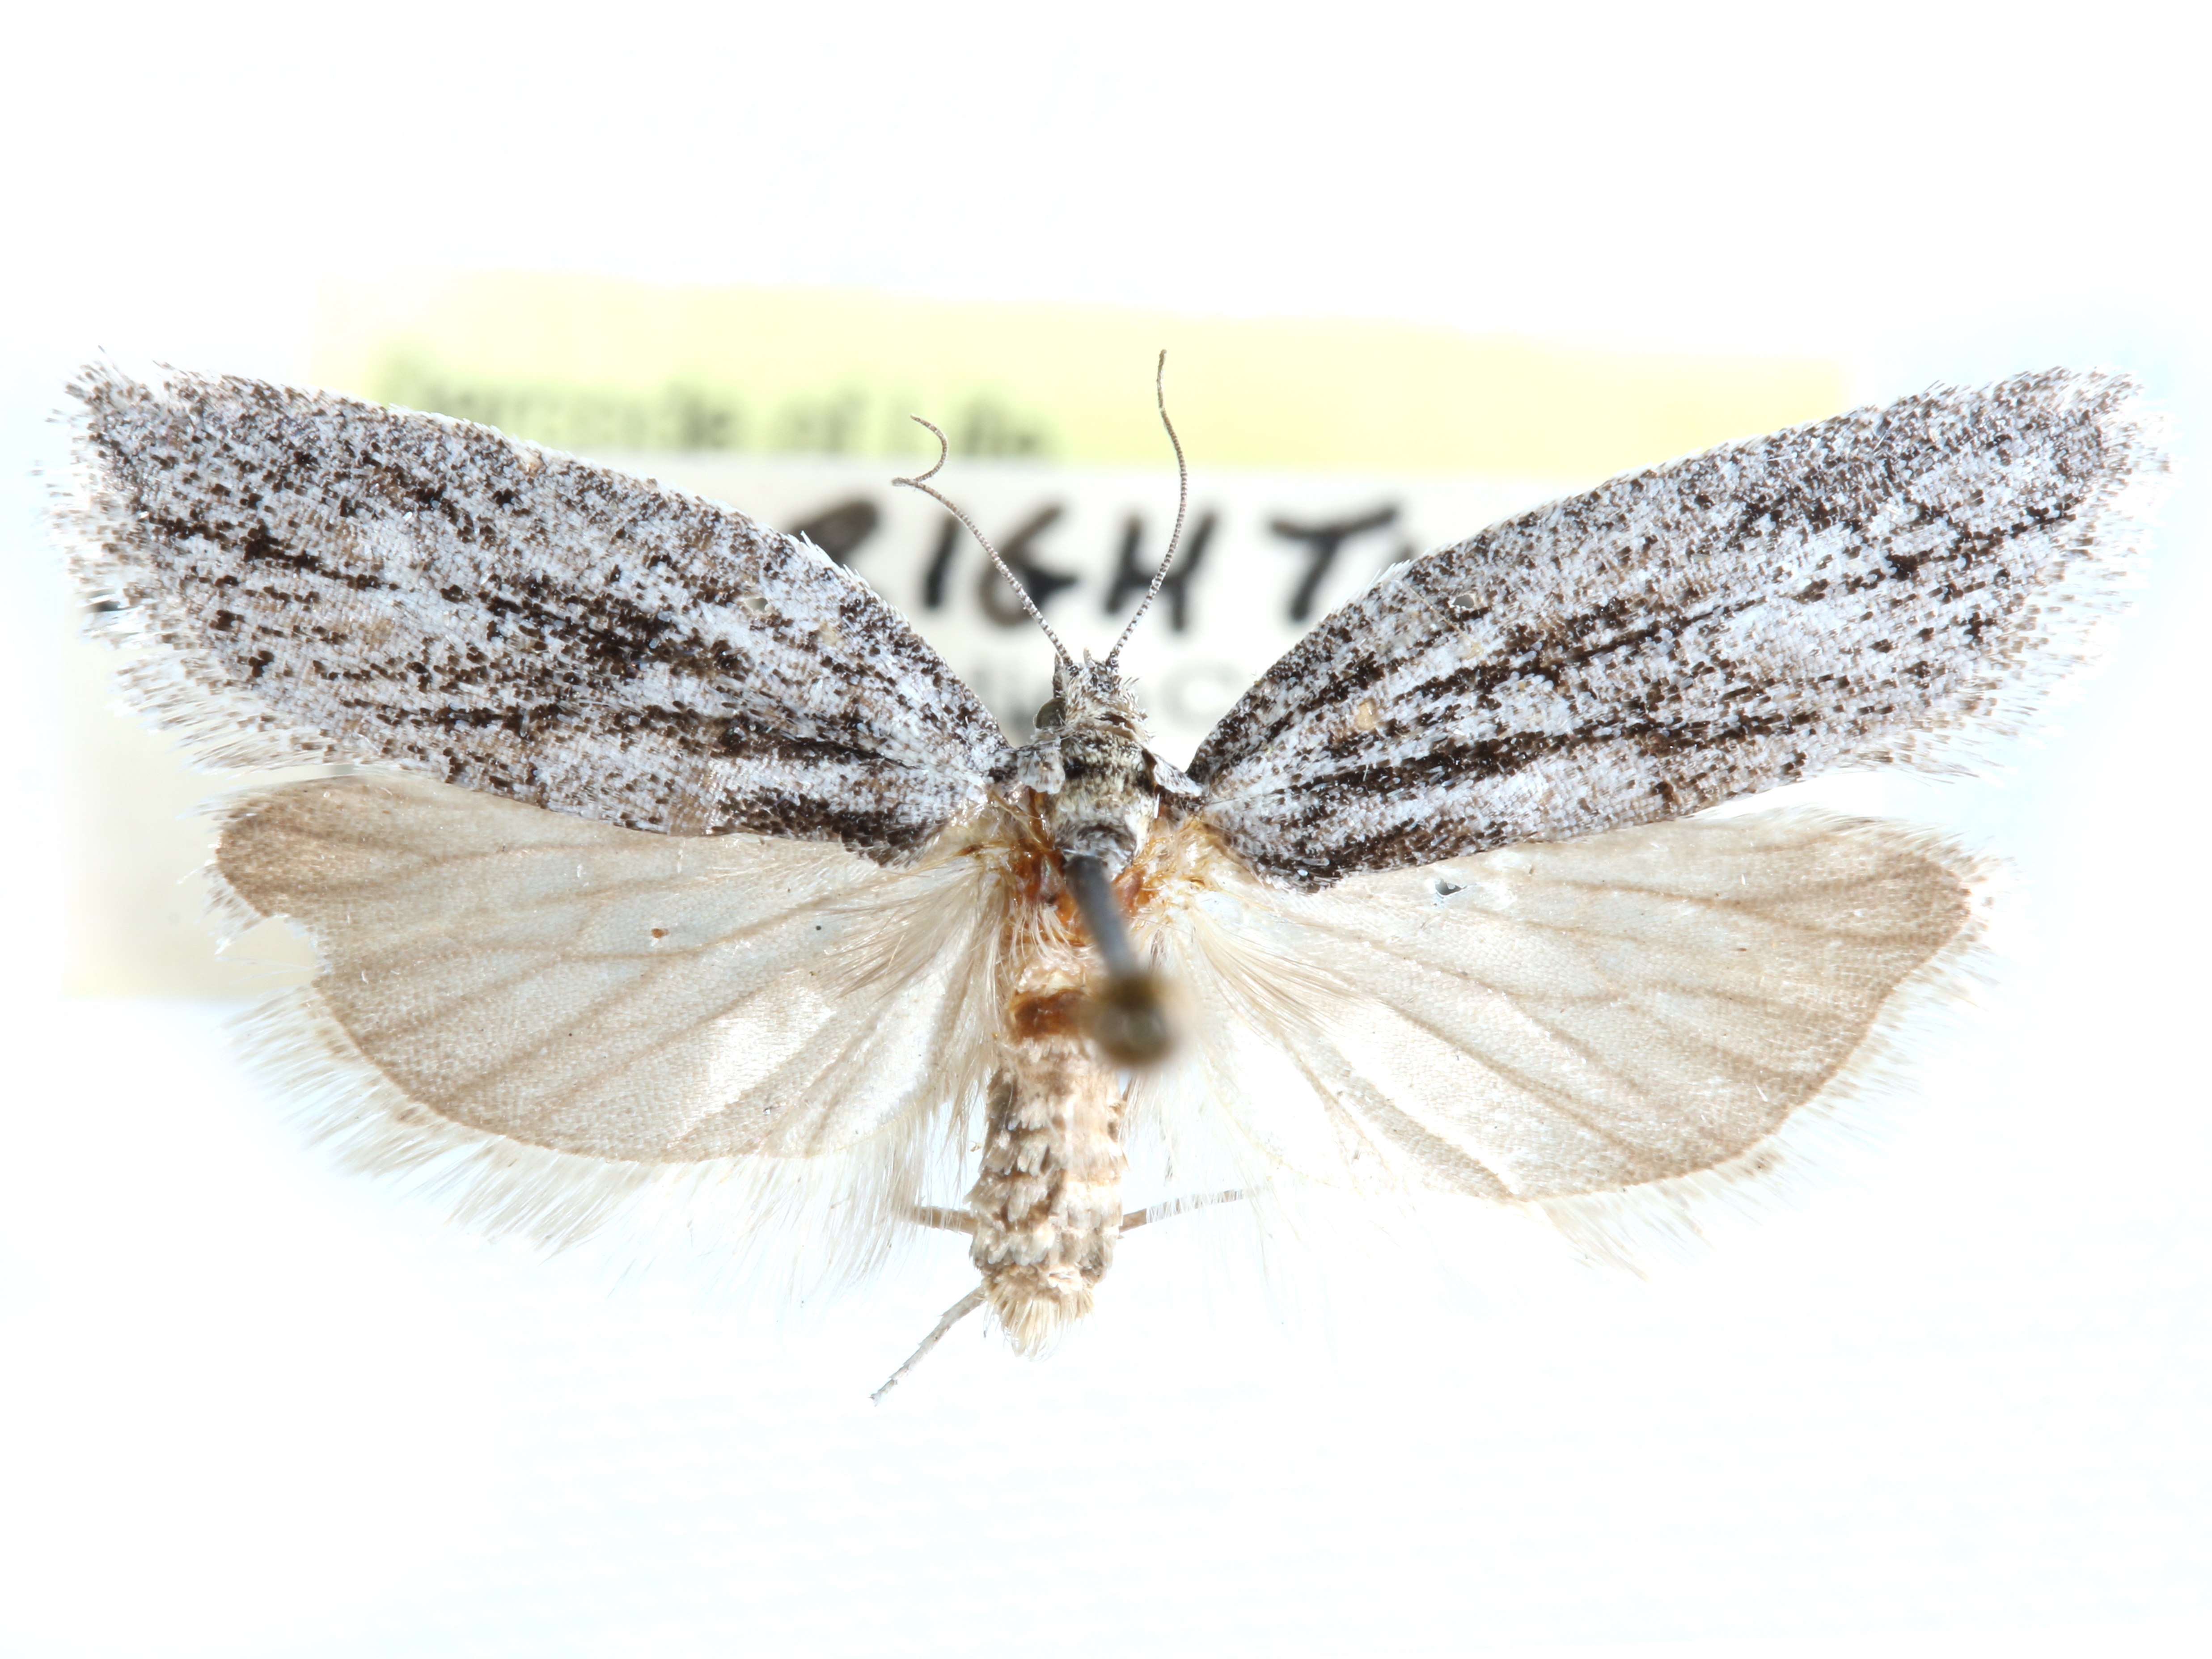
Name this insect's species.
Decodes catherinae
